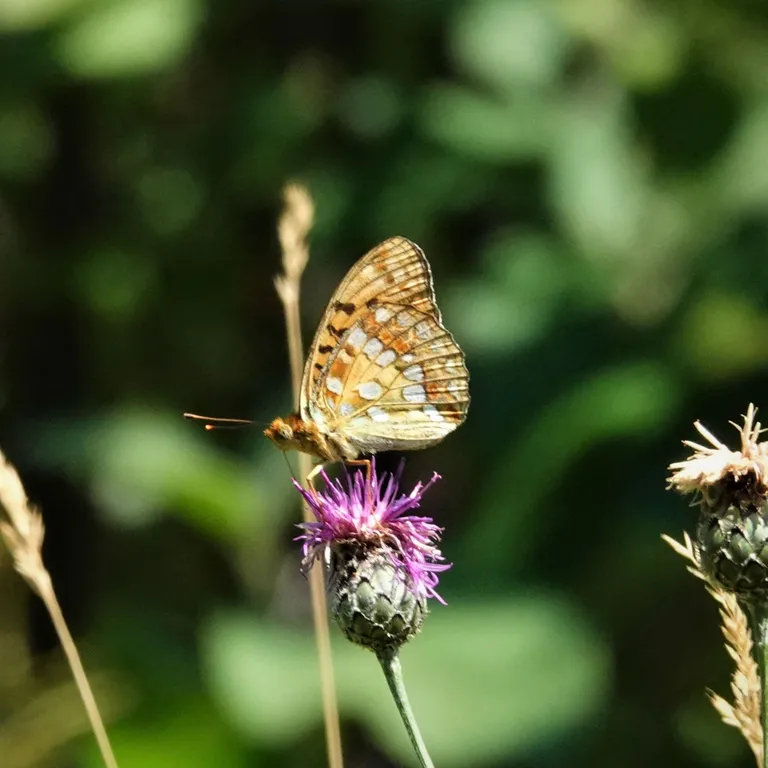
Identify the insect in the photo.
Fabriciana adippe
